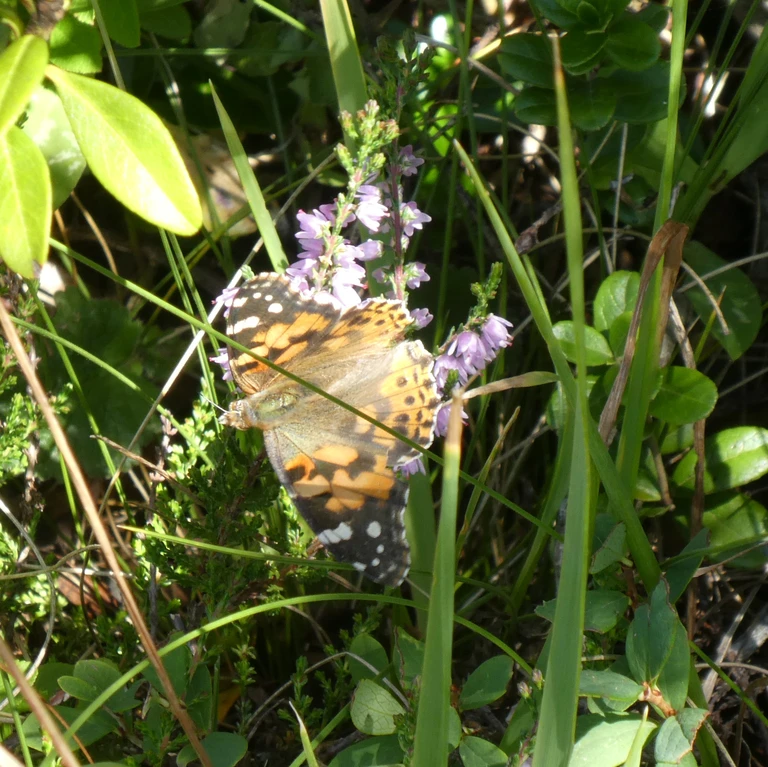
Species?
Vanessa cardui
